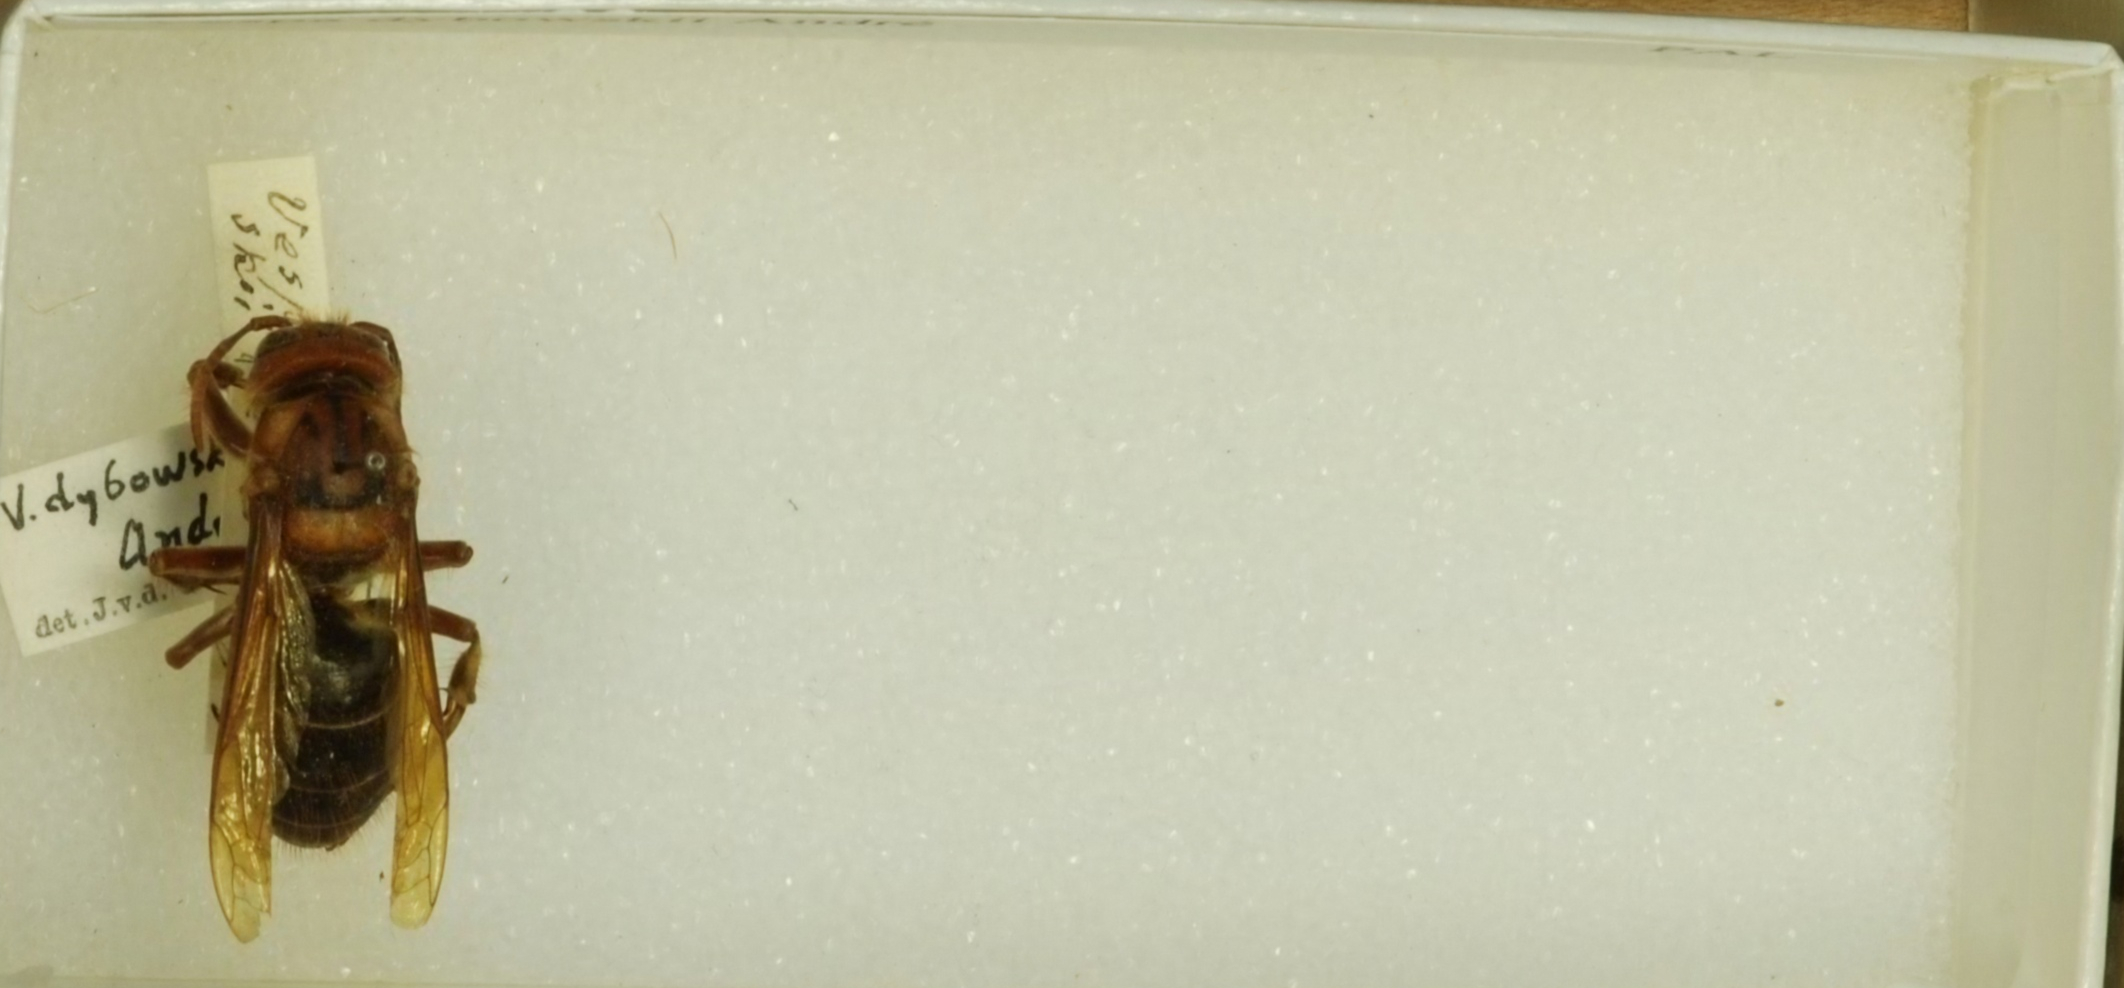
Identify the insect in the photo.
Vespa dybowskii
